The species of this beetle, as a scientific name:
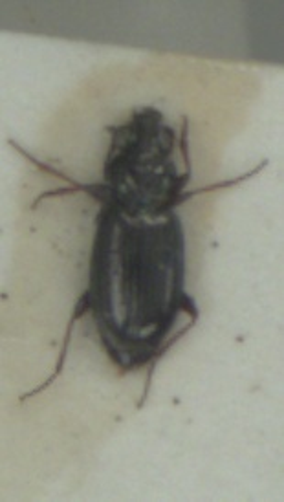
Bembidion lampros
